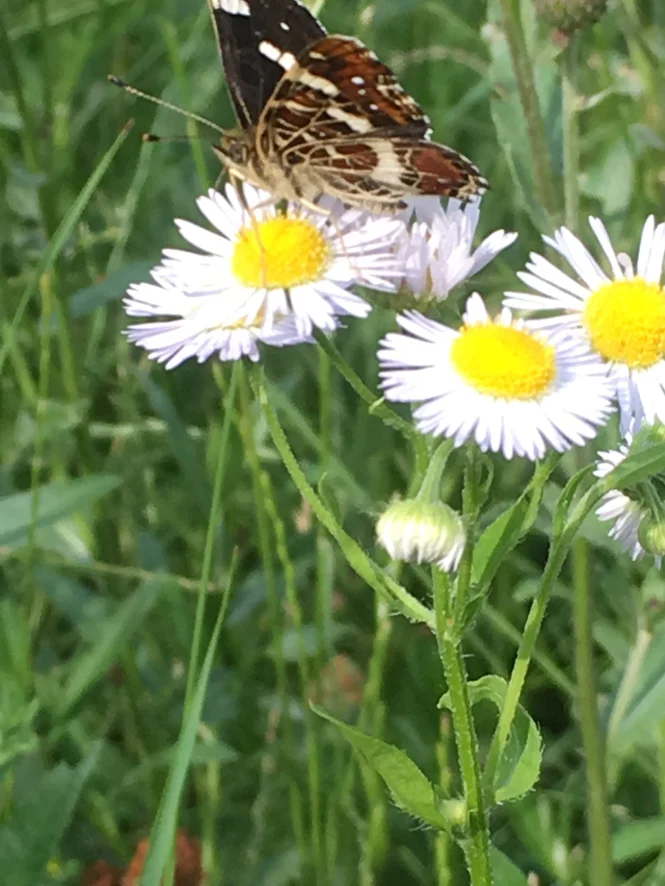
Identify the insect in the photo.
Araschnia levana
